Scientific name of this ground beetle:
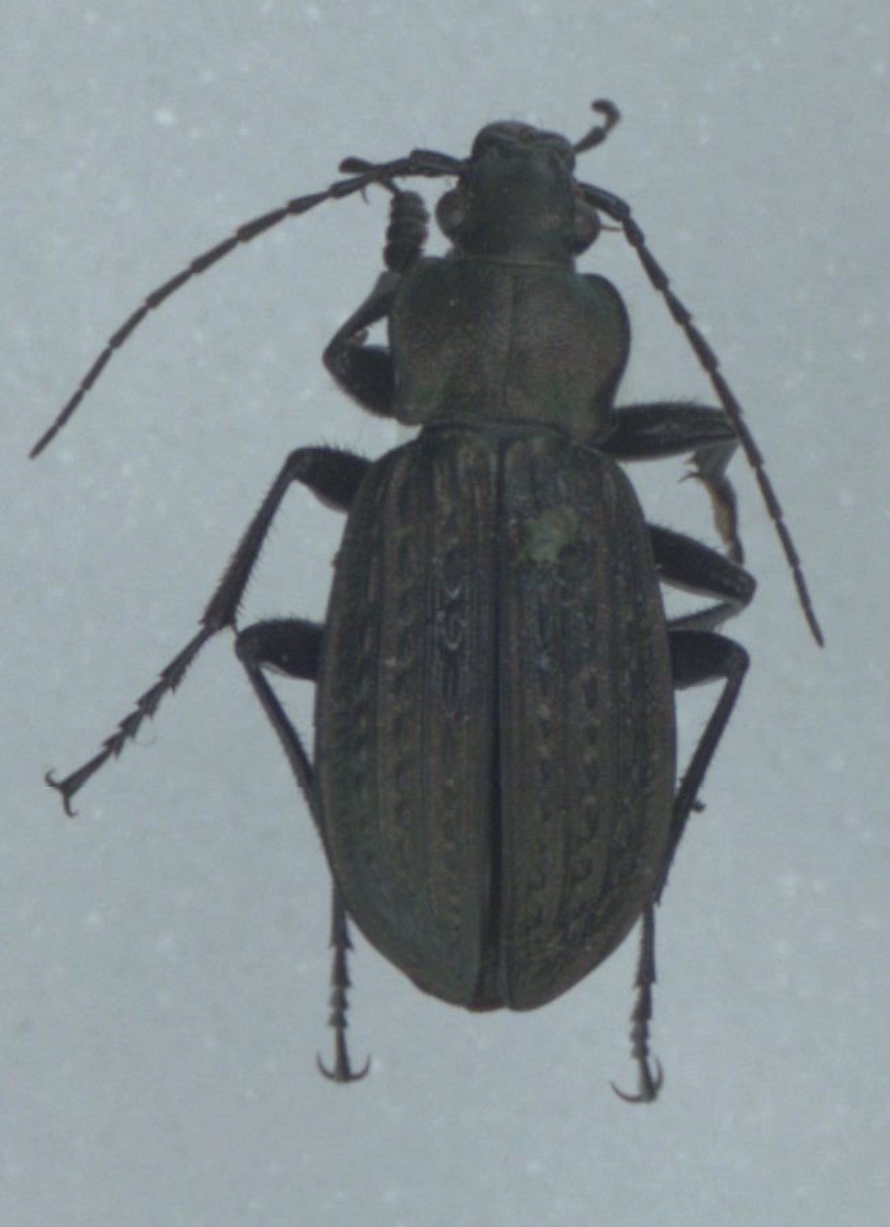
Carabus granulatus
